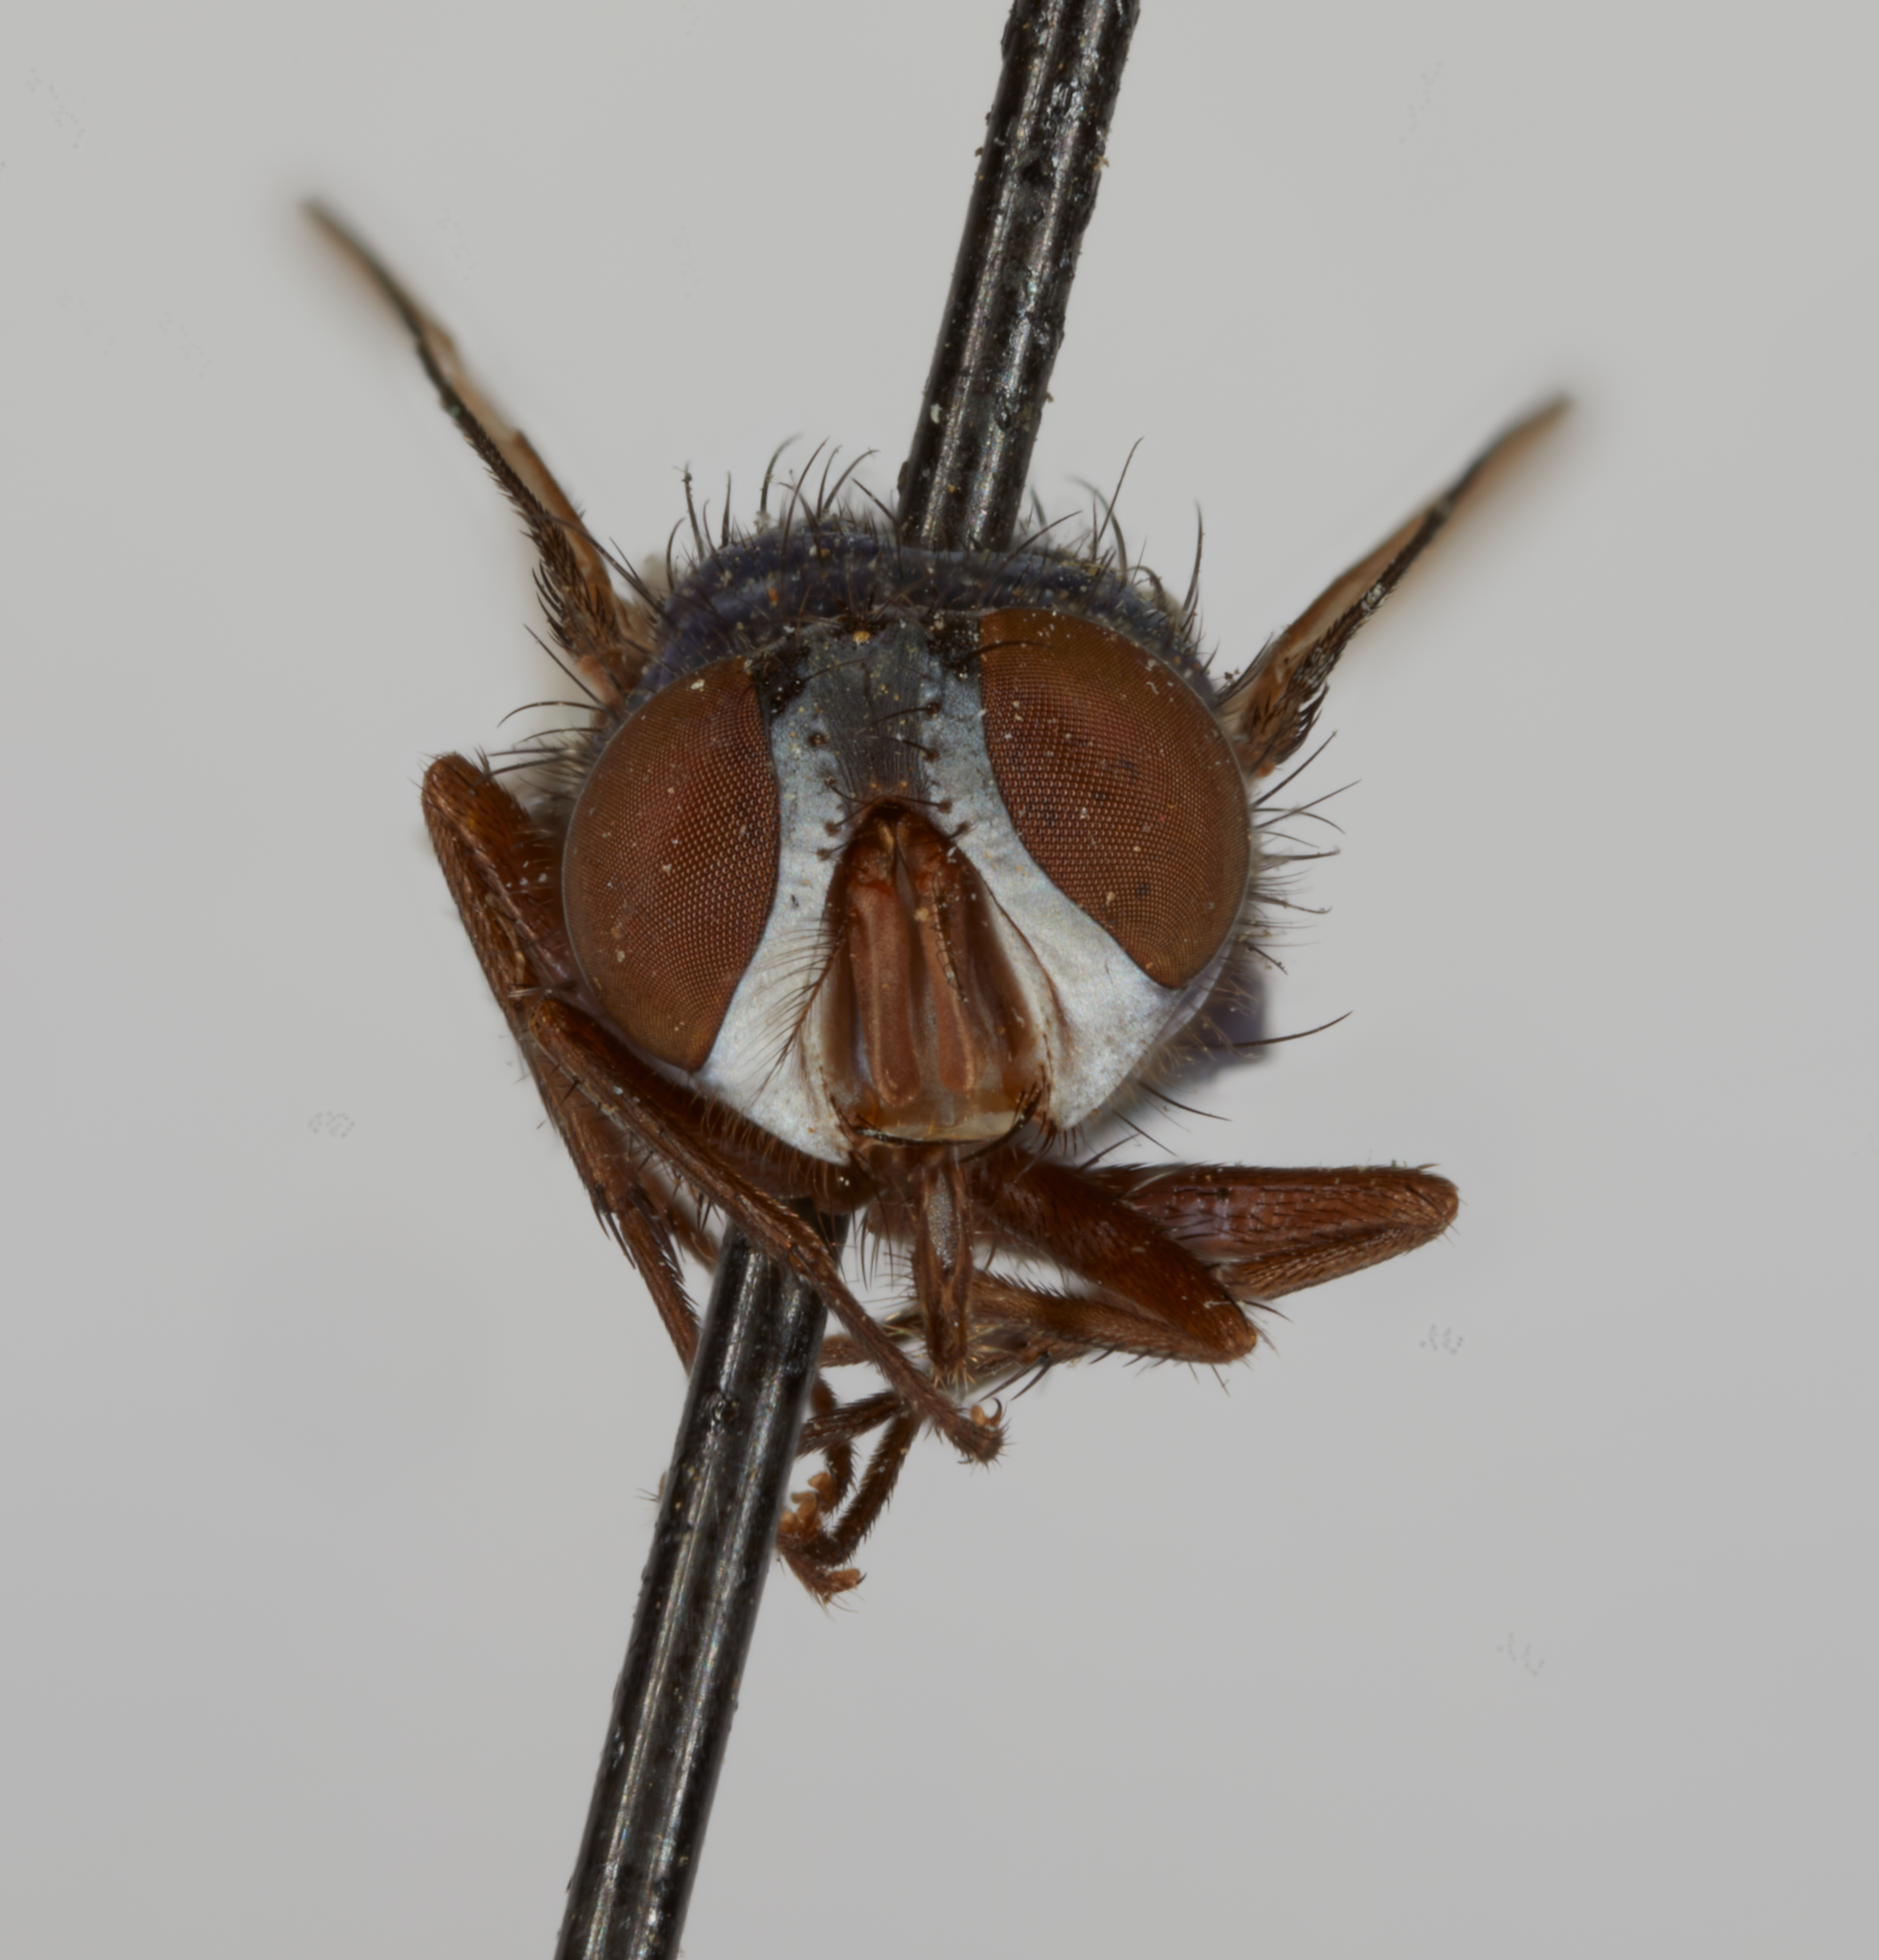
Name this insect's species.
Hemipyrellia curriei
